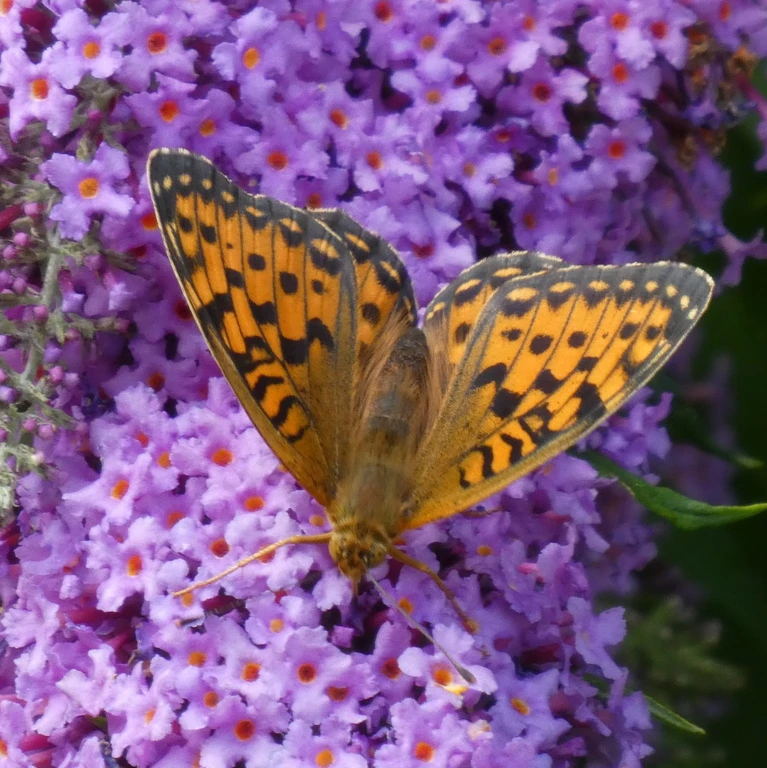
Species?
Speyeria aglaja
